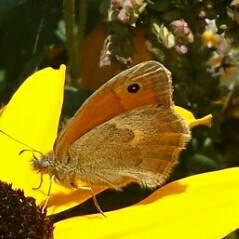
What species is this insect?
Coenonympha pamphilus
